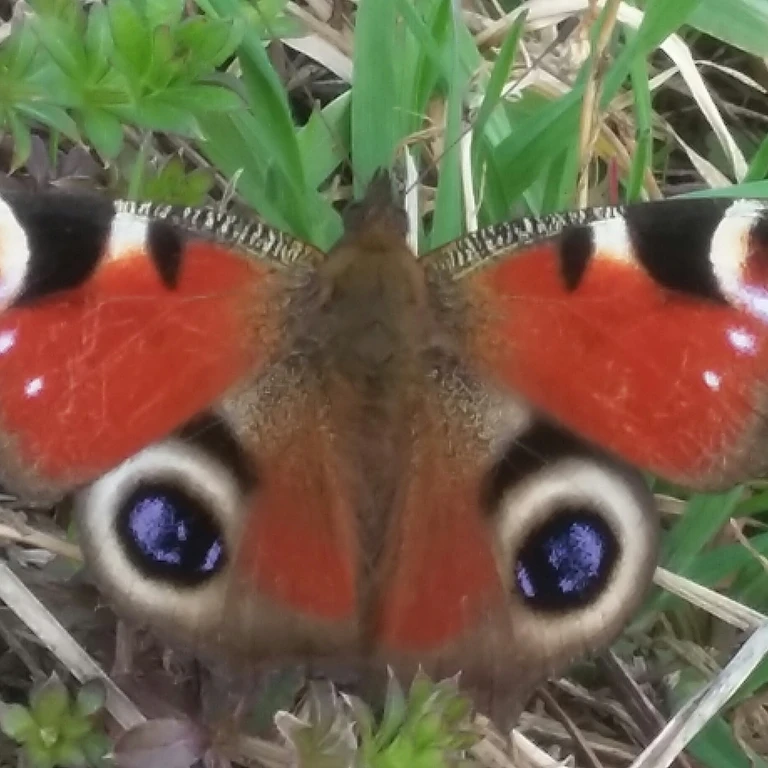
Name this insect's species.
Aglais io
